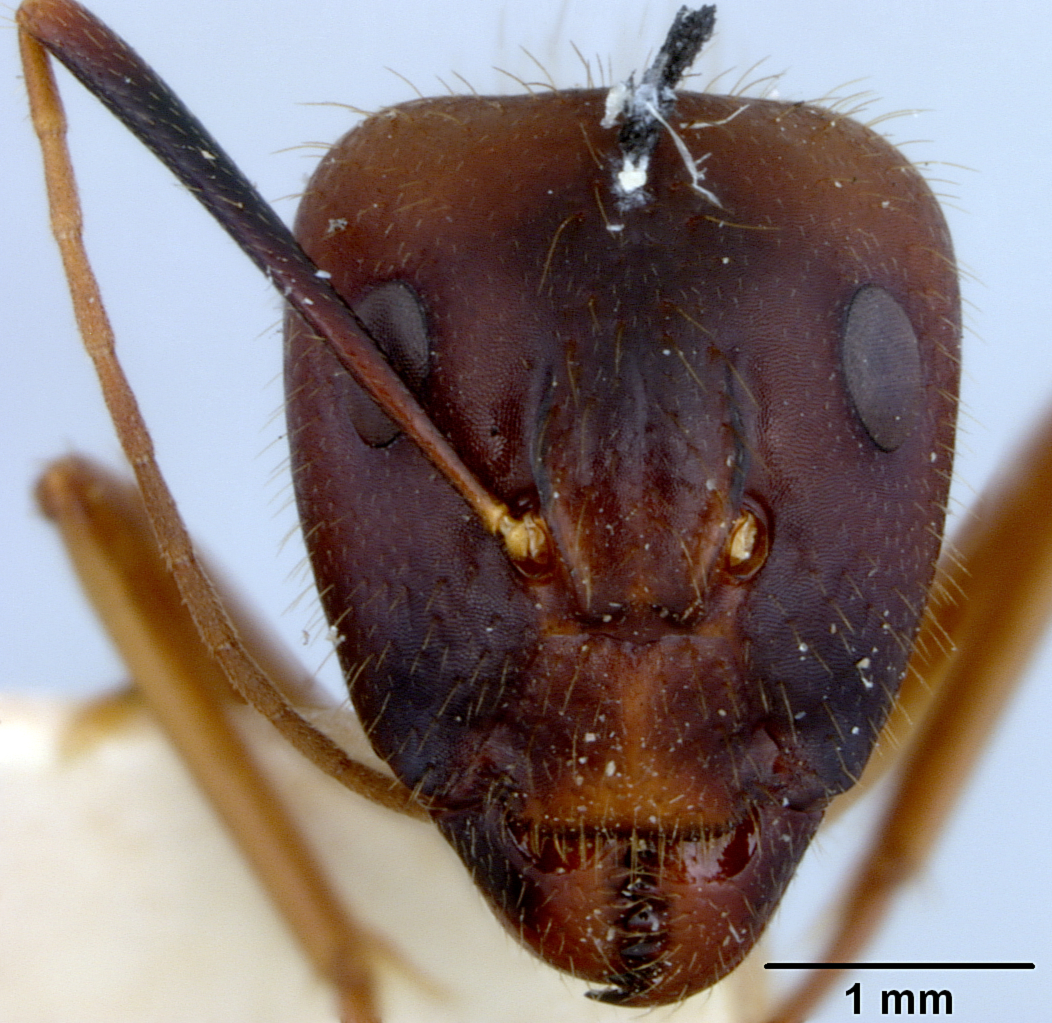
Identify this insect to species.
Camponotus fumidus
